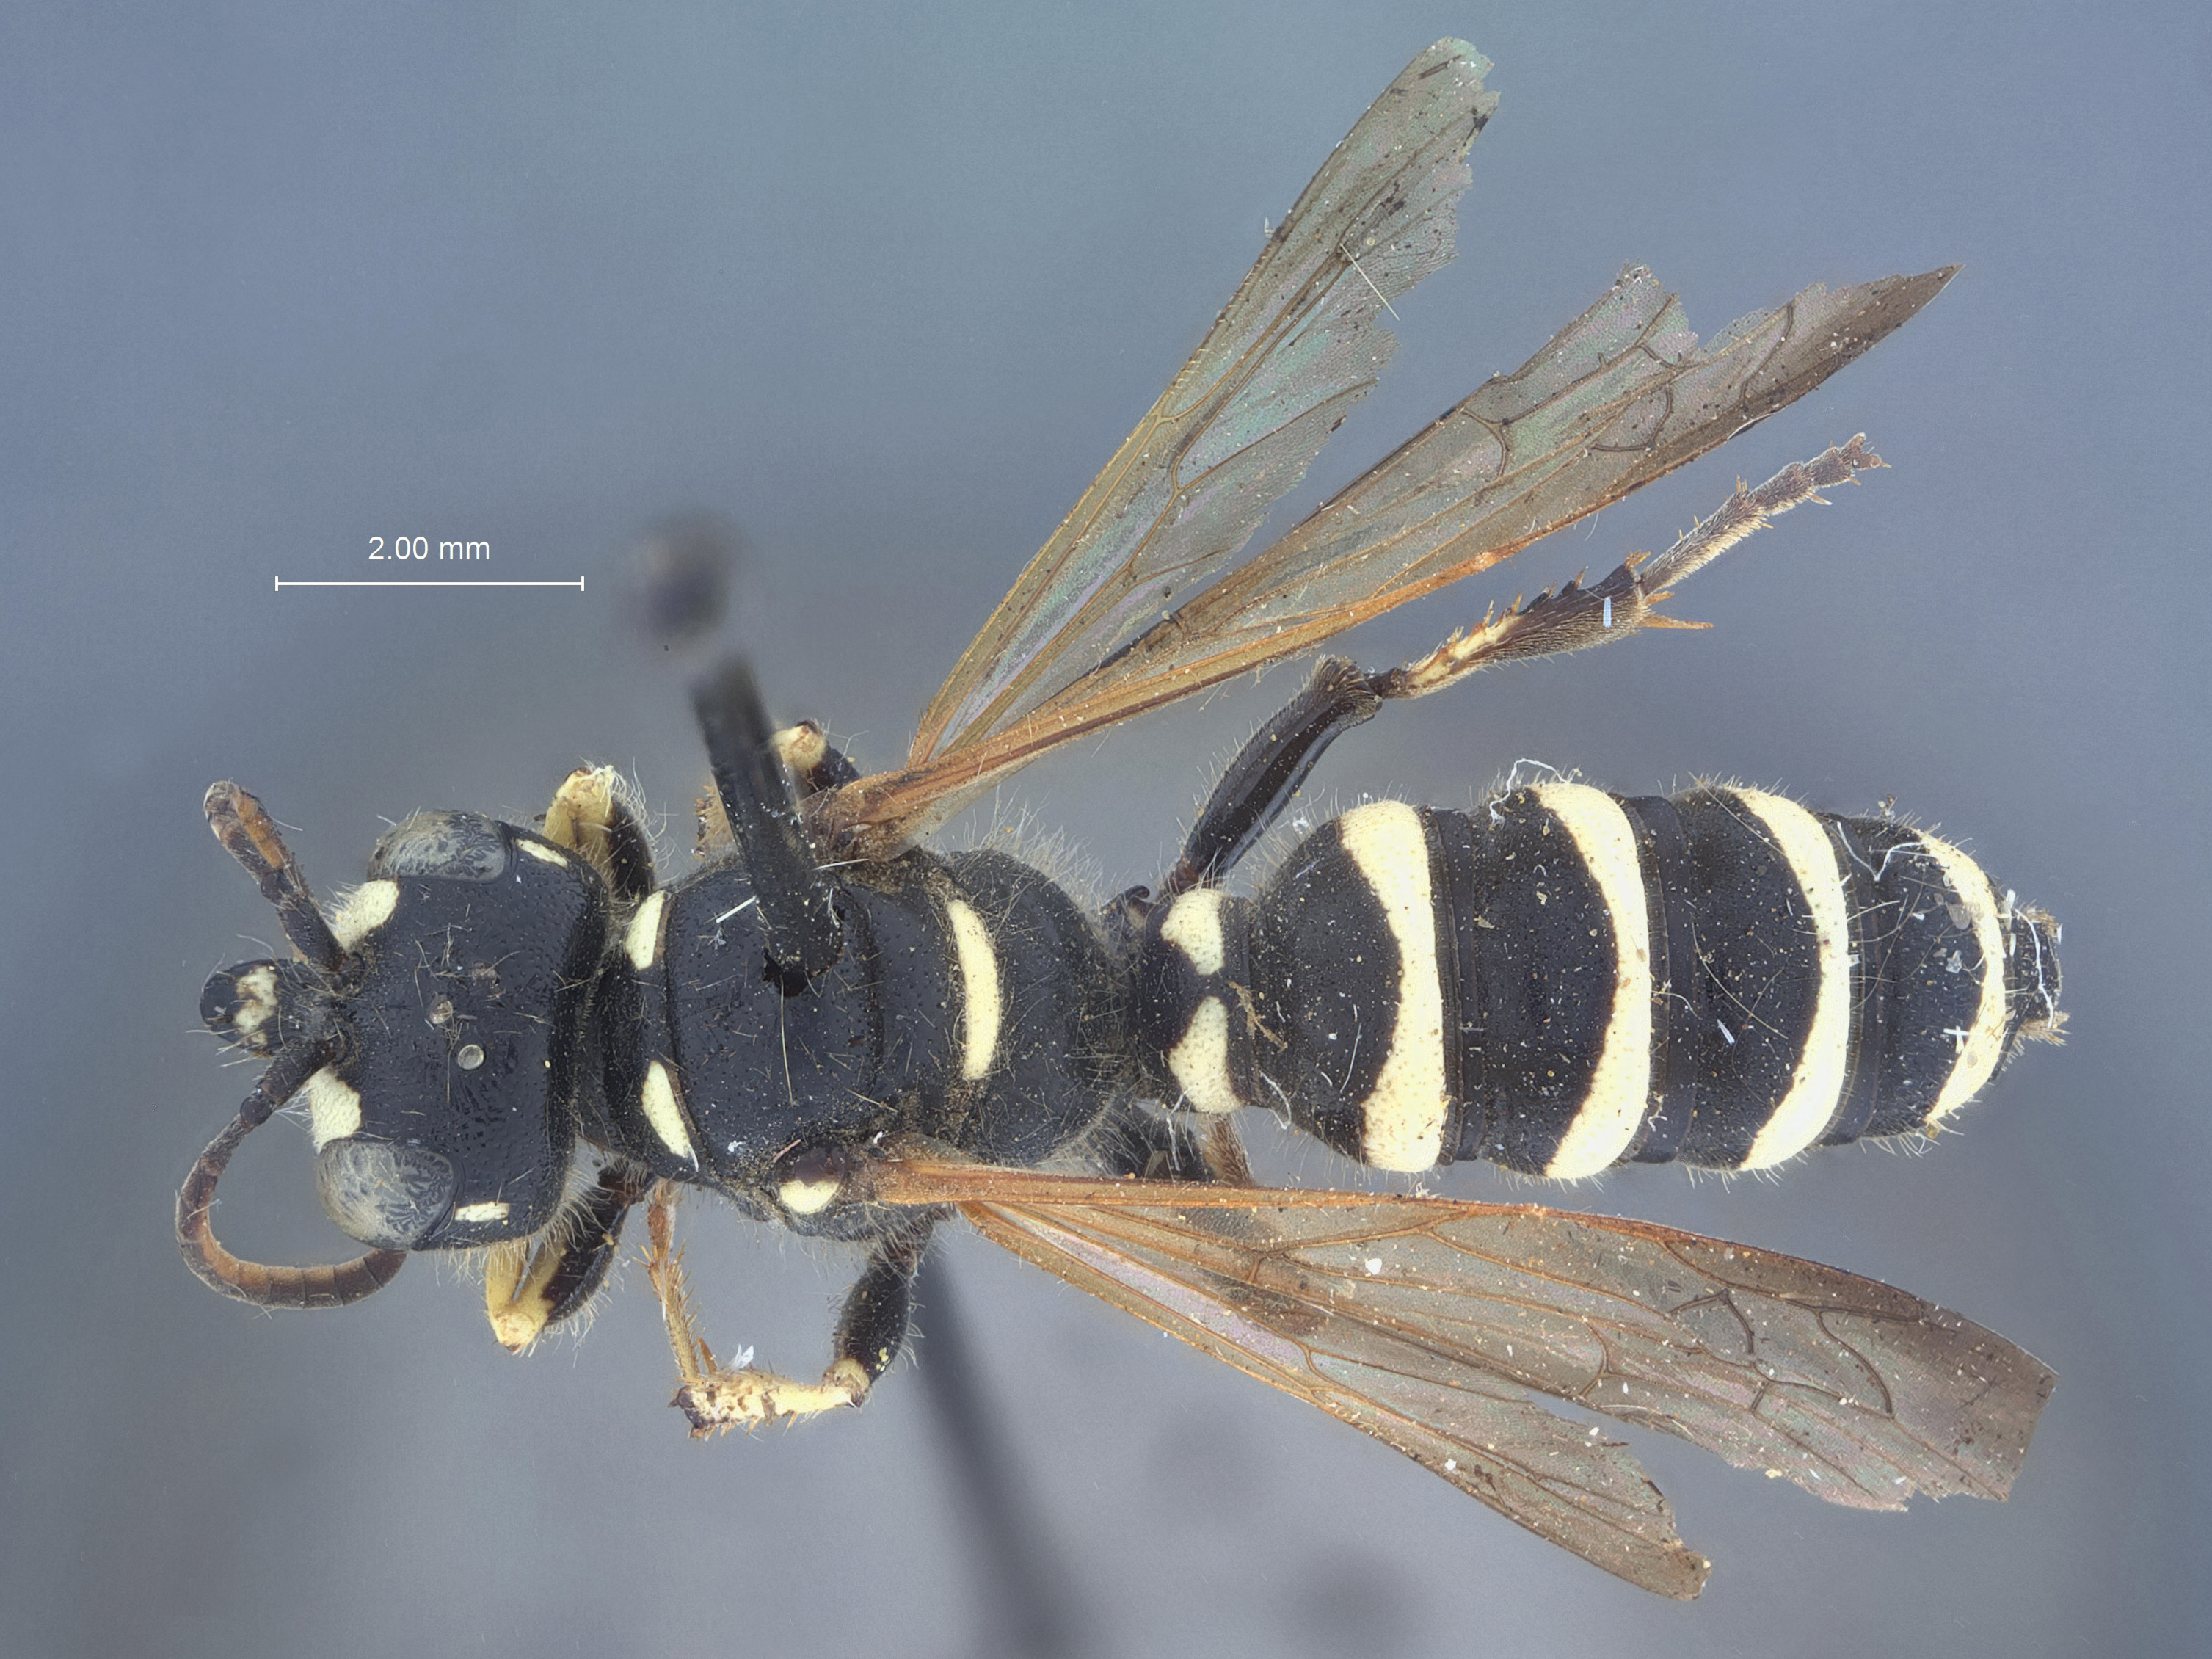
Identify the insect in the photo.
Cerceris aequalis
